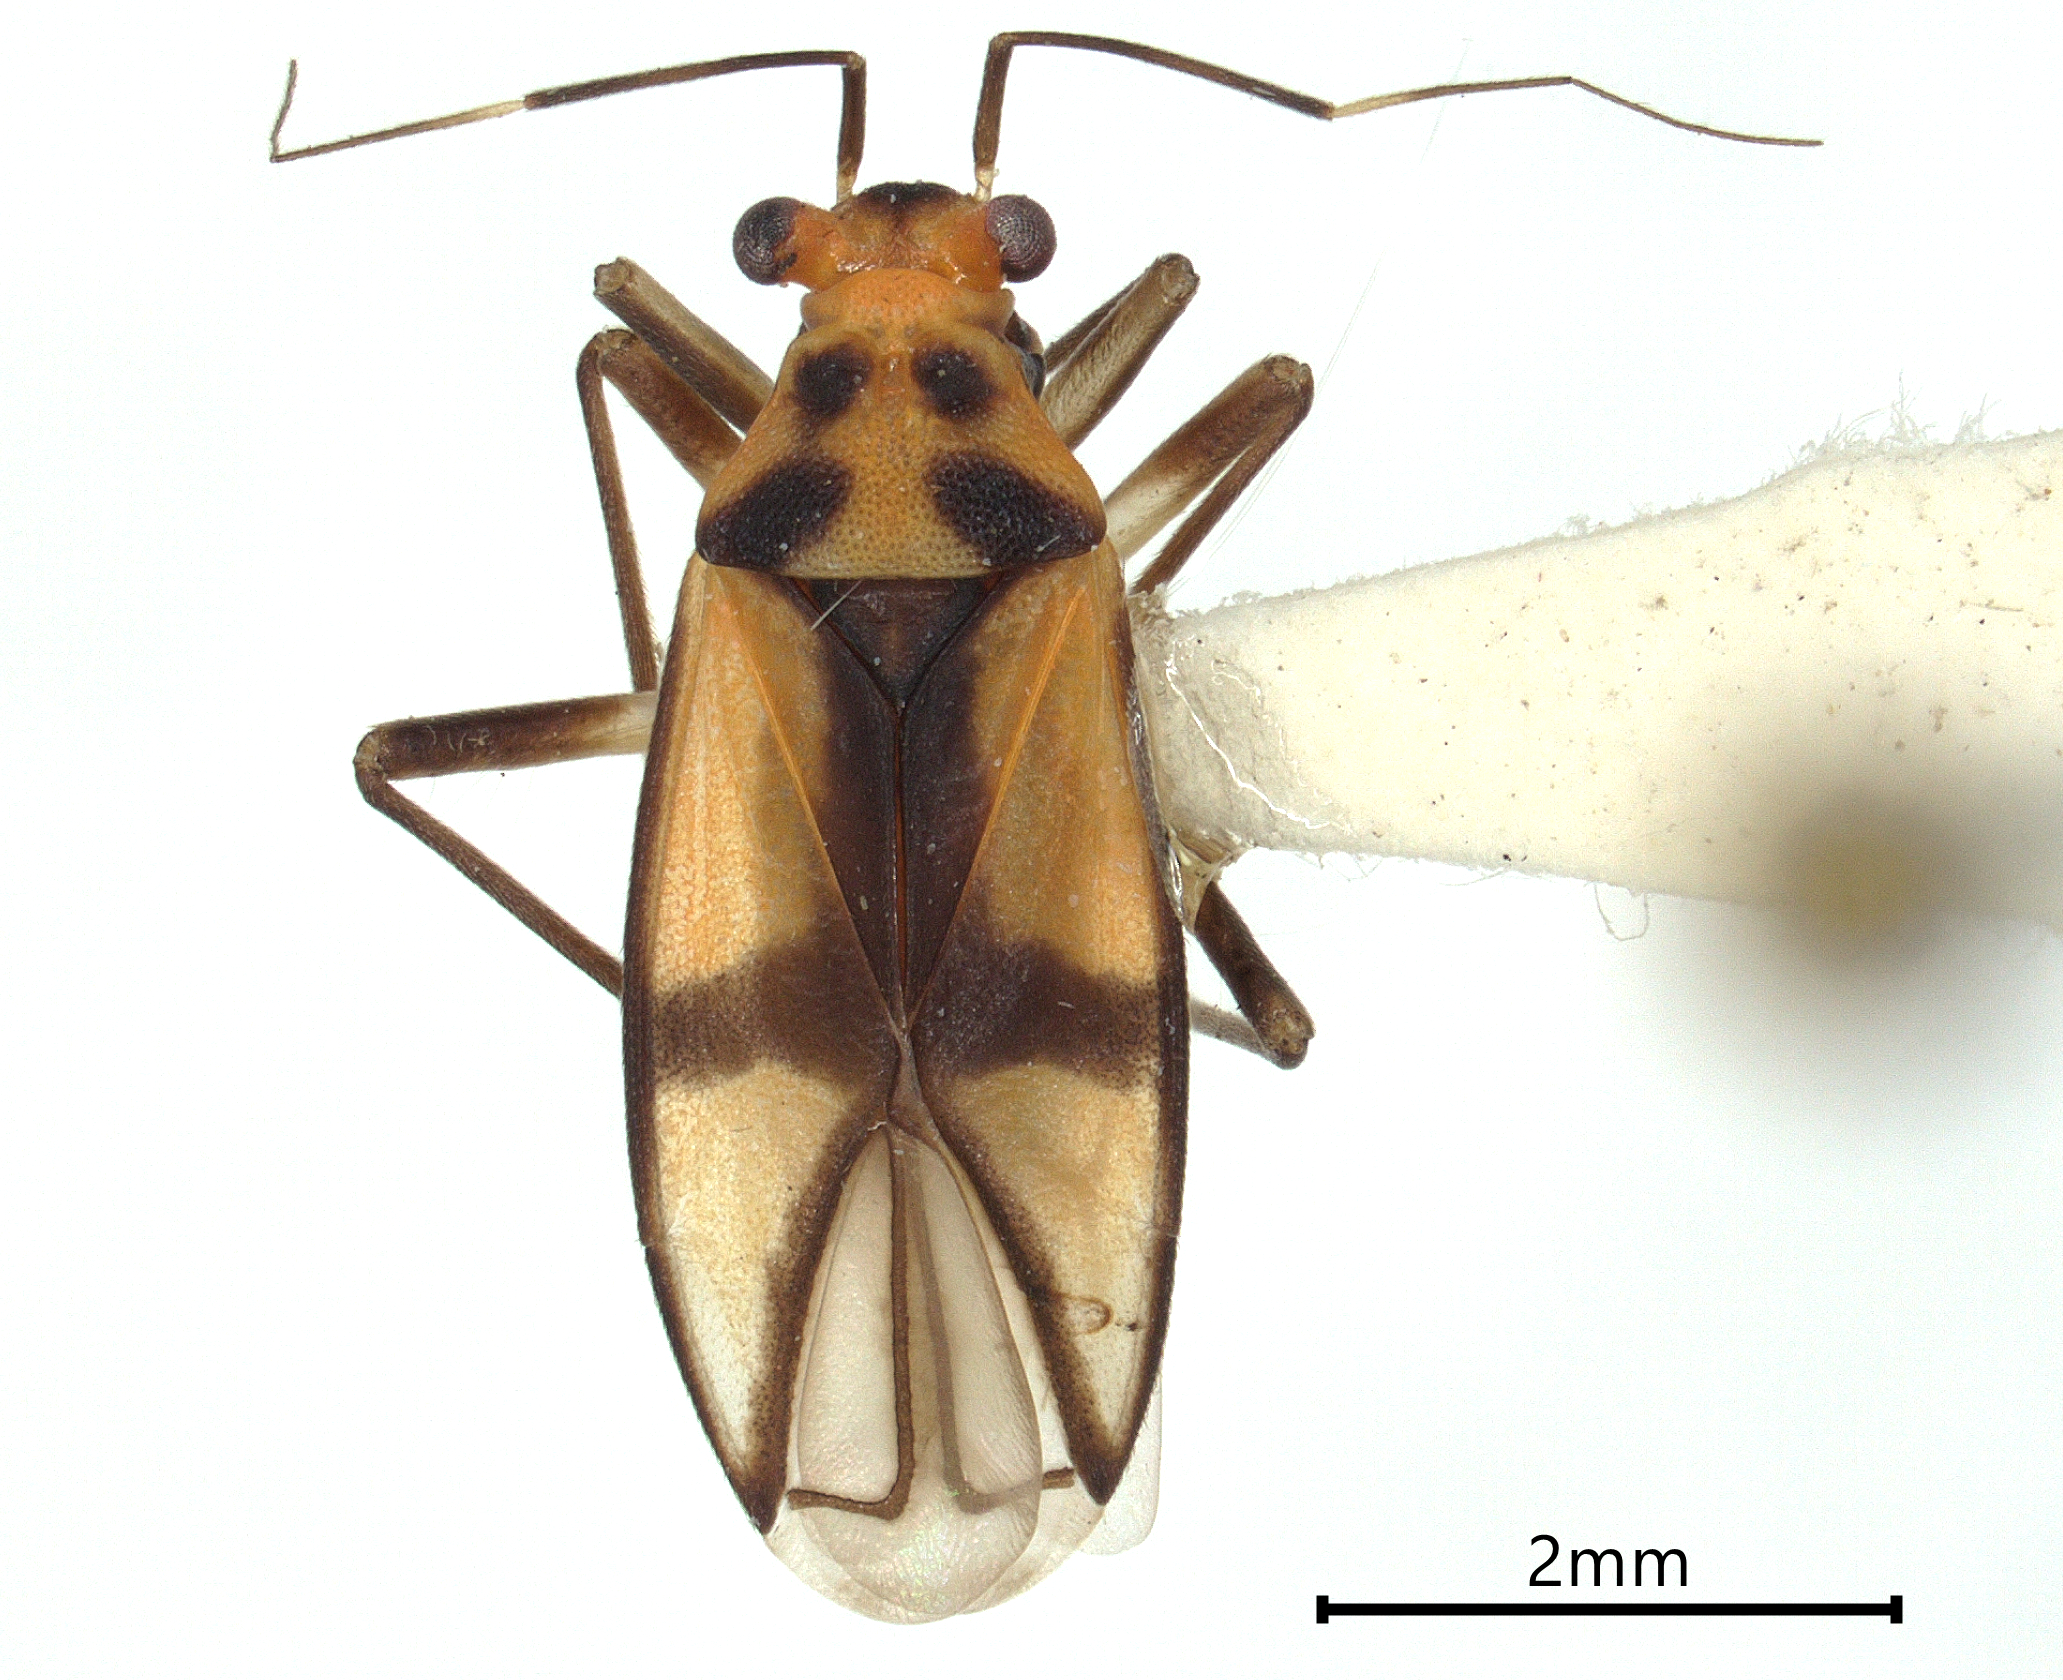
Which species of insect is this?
Neoleucon sulinus
